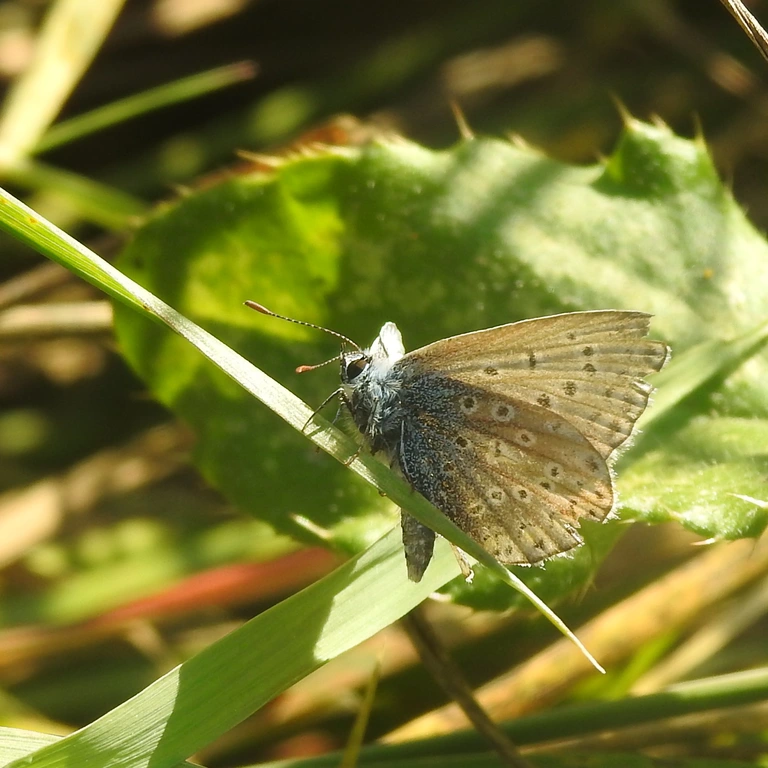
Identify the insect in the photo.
Polyommatus icarus
